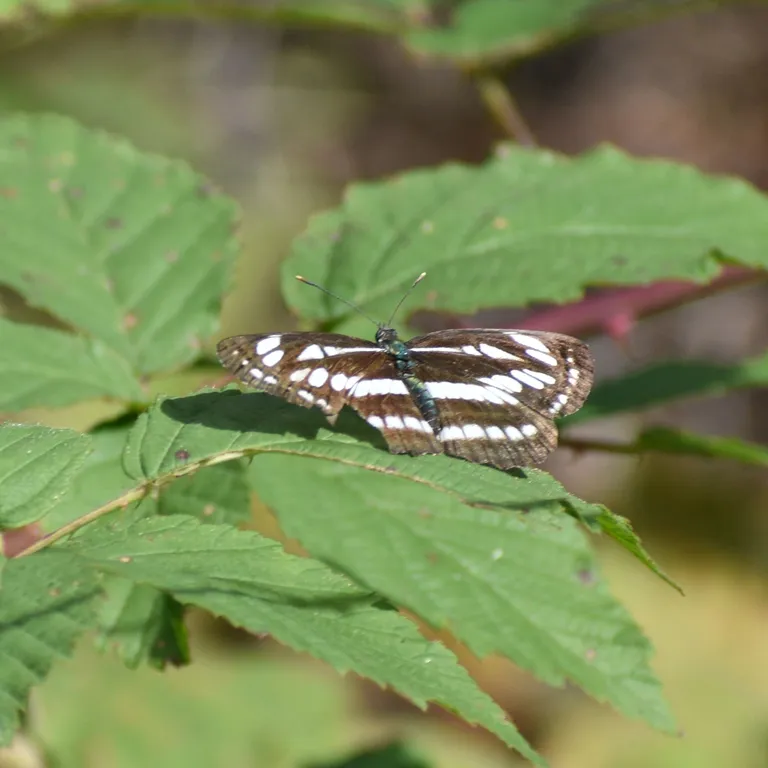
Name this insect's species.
Neptis sappho
